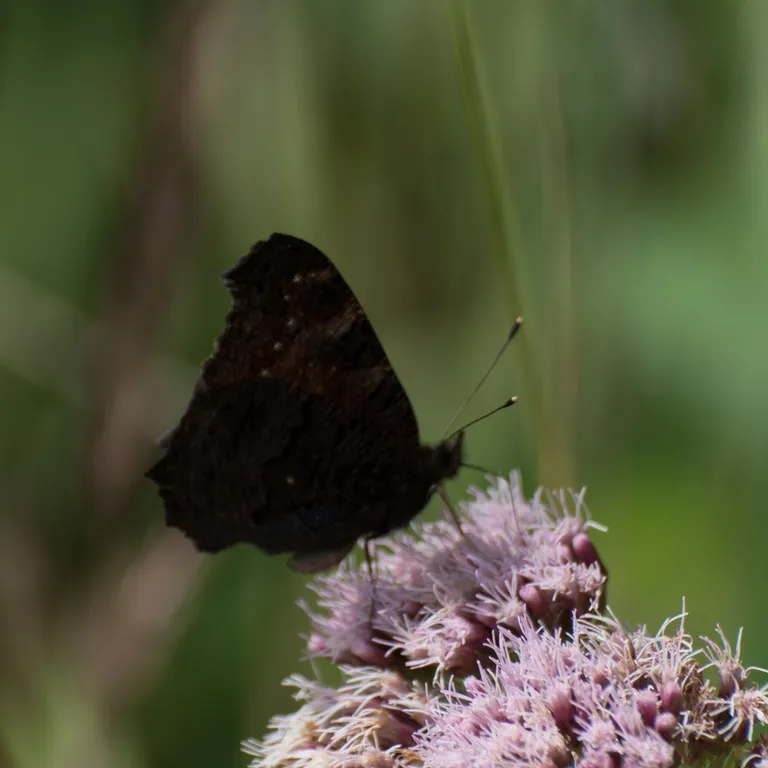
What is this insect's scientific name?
Aglais io
